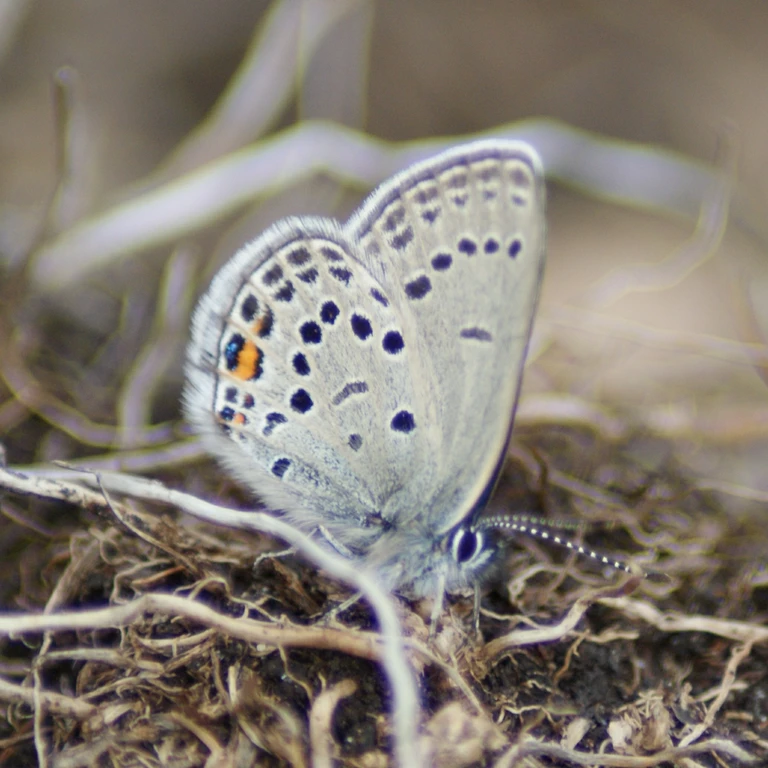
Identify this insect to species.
Agriades optilete (also Vacciniina optilete)
